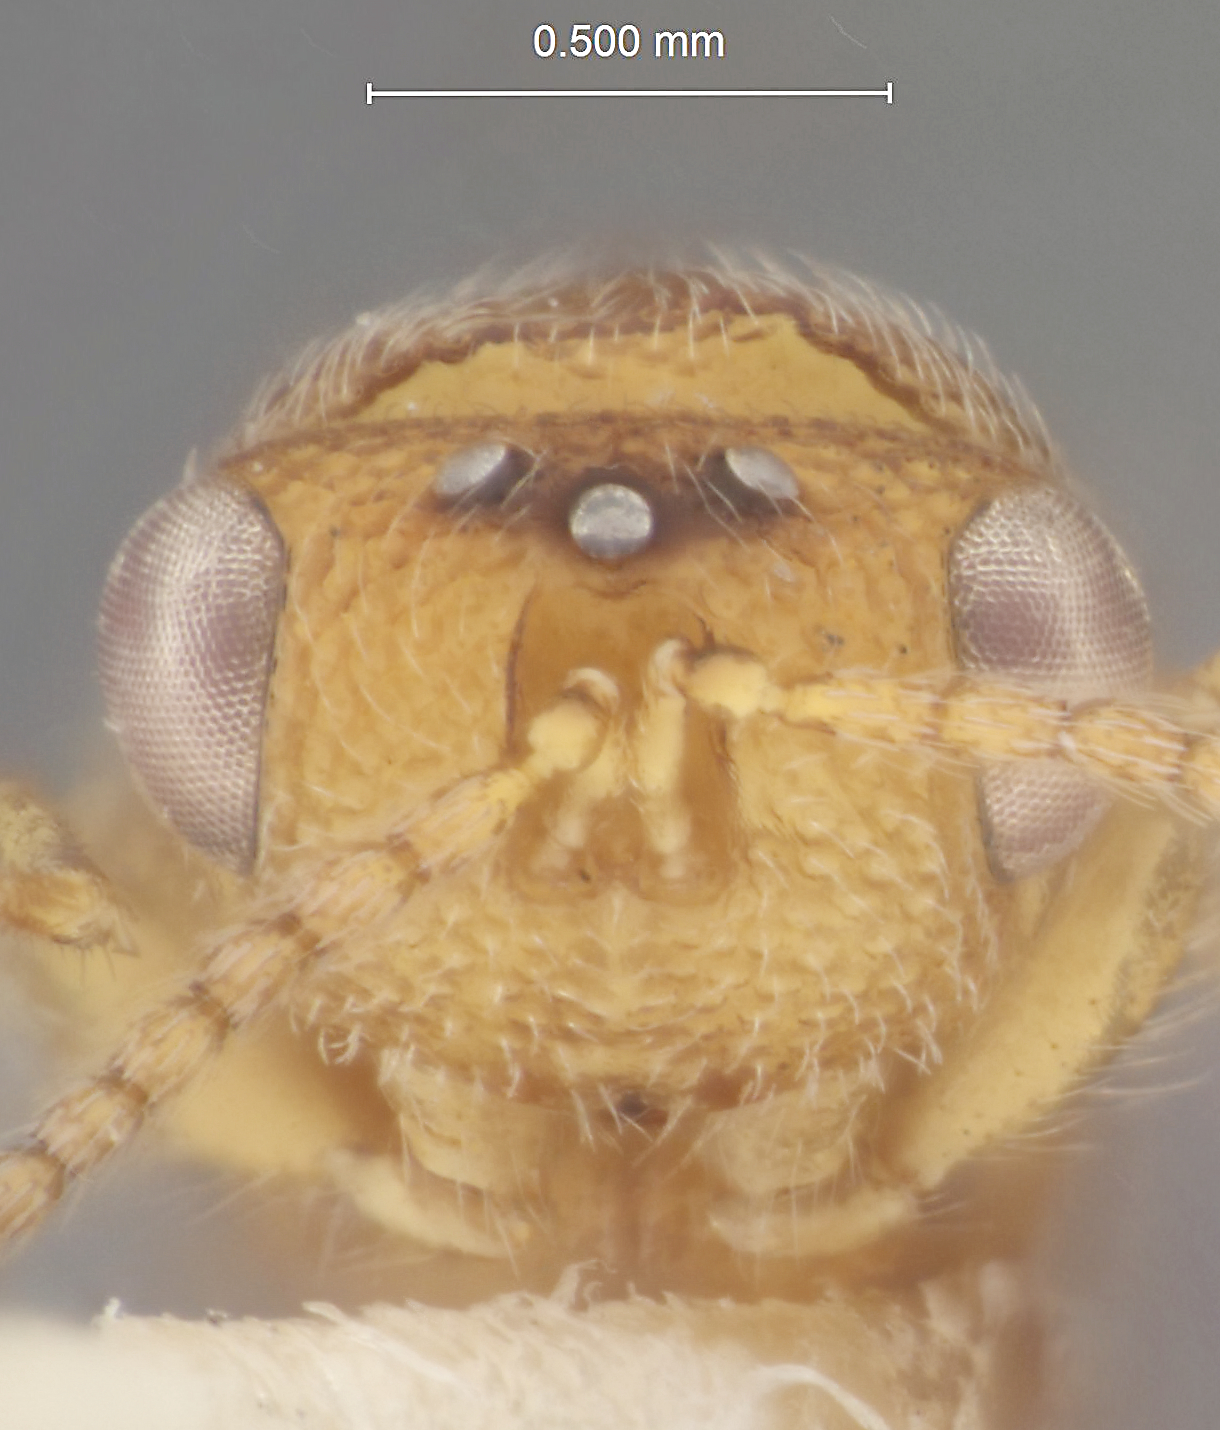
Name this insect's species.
Bephratelloides petiolatus
